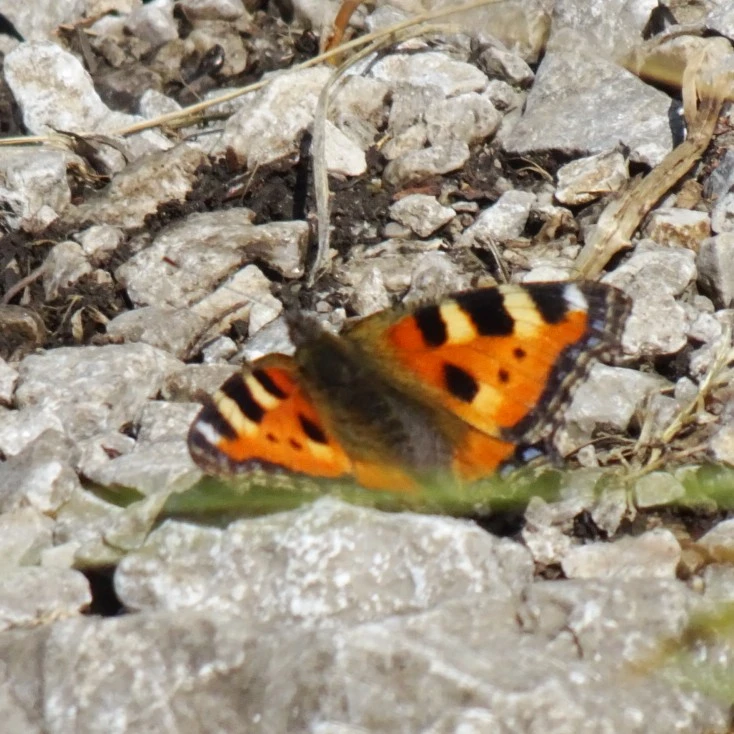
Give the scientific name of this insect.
Aglais urticae
